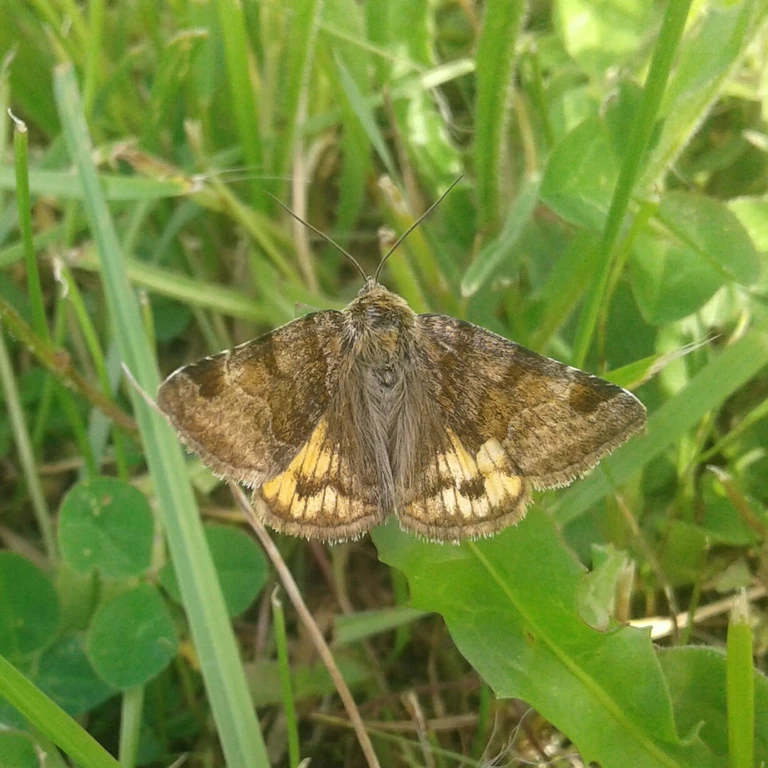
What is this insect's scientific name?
Euclidia glyphica
